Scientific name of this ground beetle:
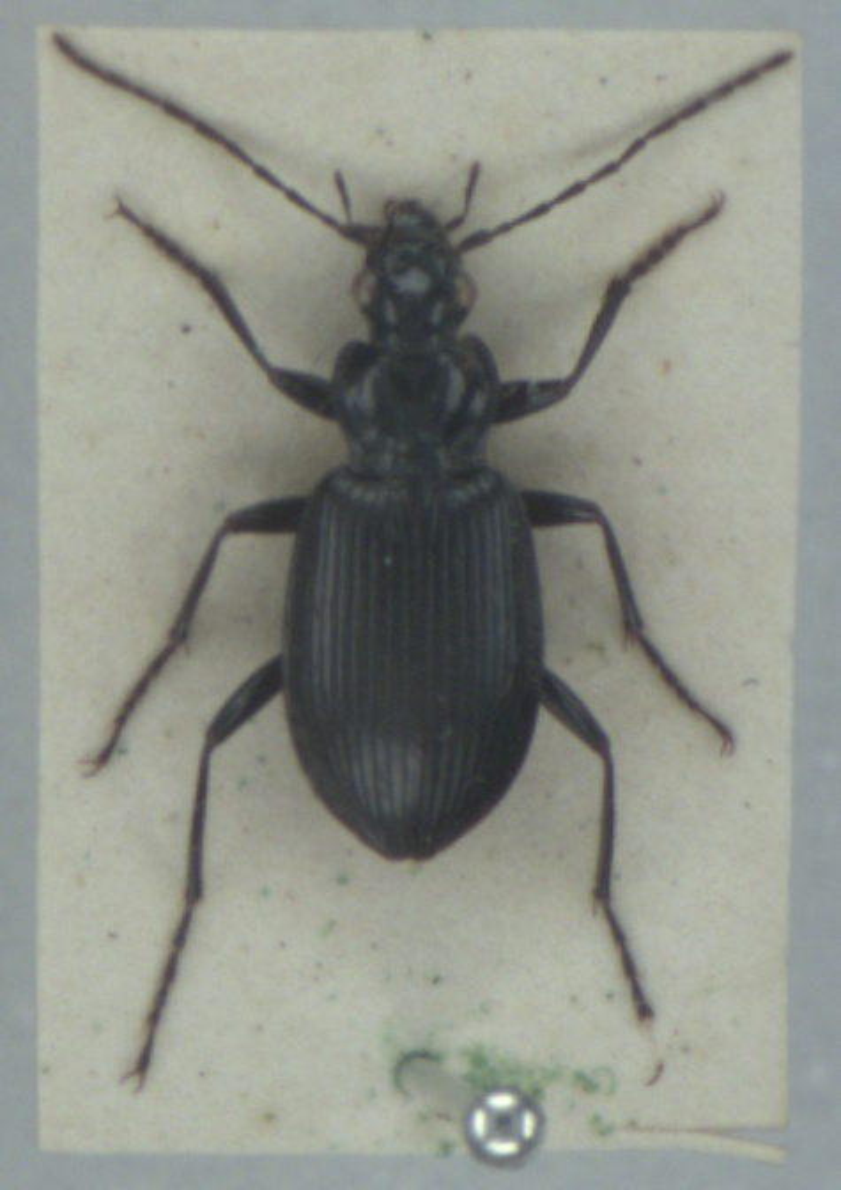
Platynus assimilis
